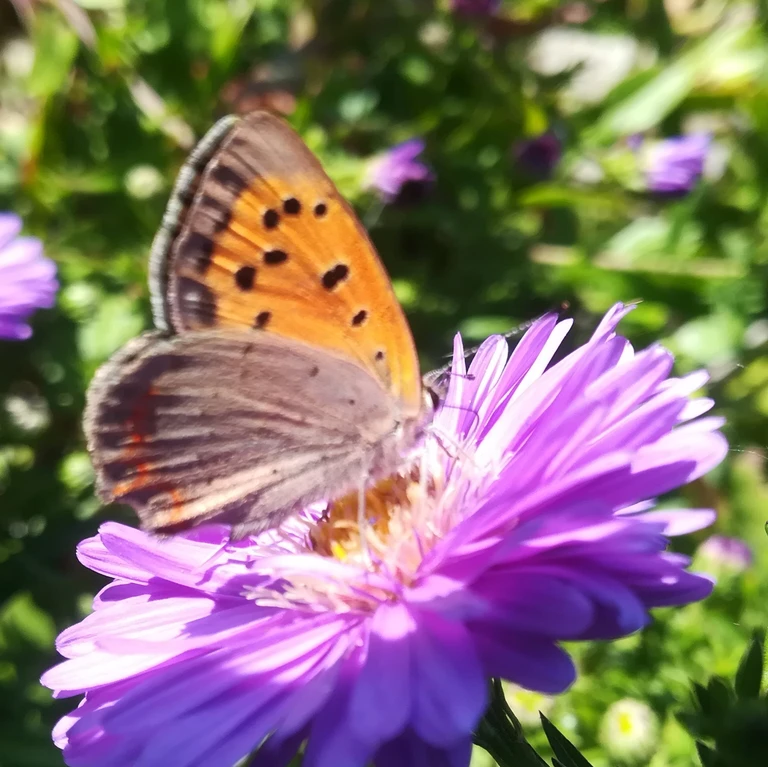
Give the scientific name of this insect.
Lycaena phlaeas
